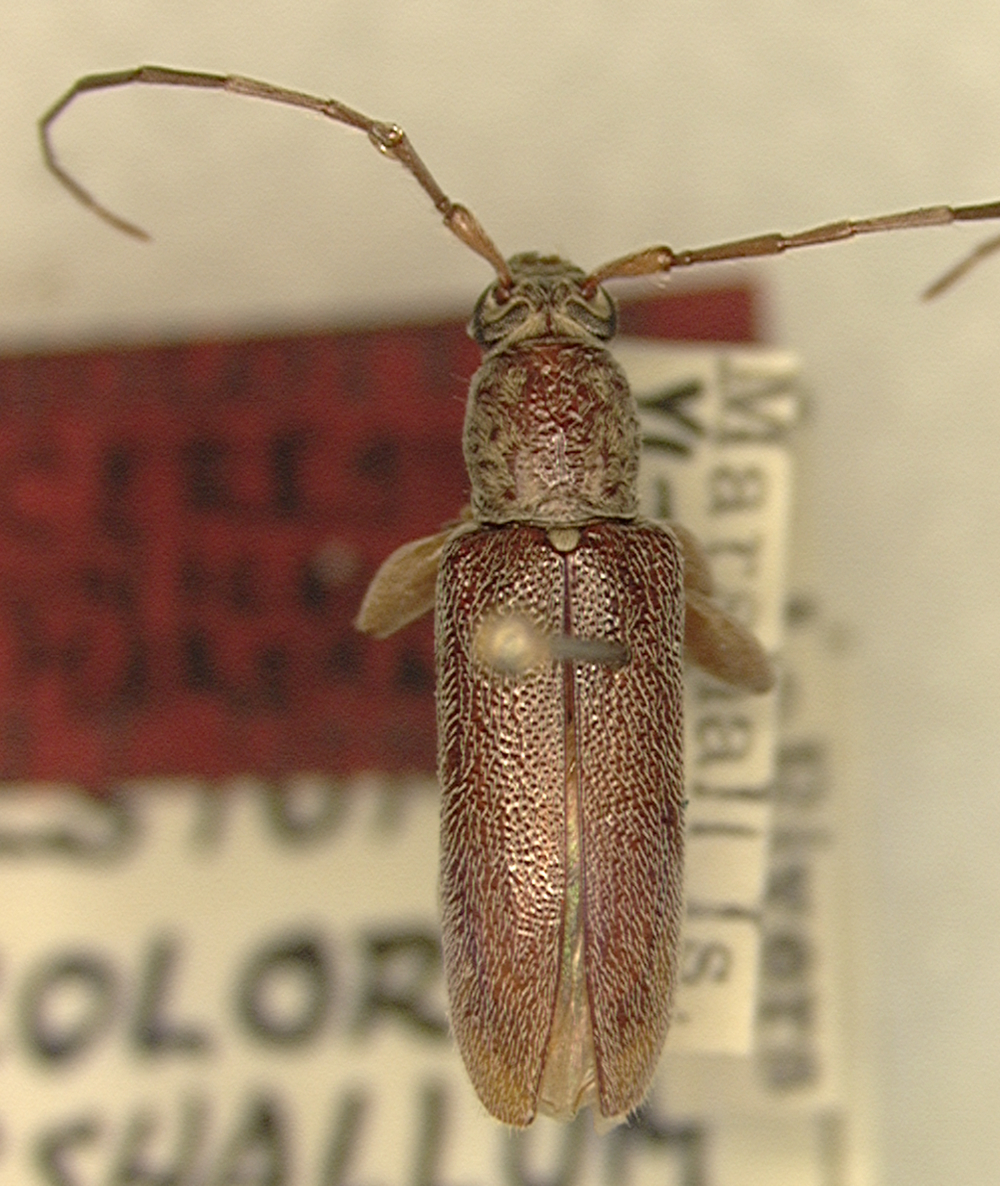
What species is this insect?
Ceresium unicolor
